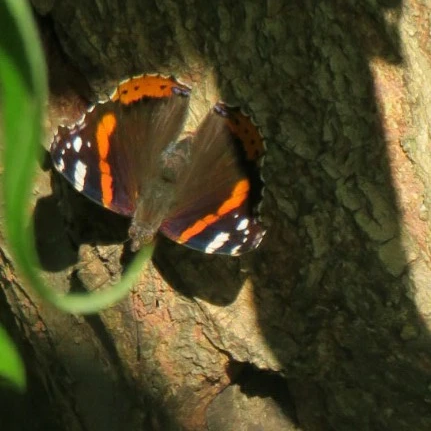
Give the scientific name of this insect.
Vanessa atalanta
